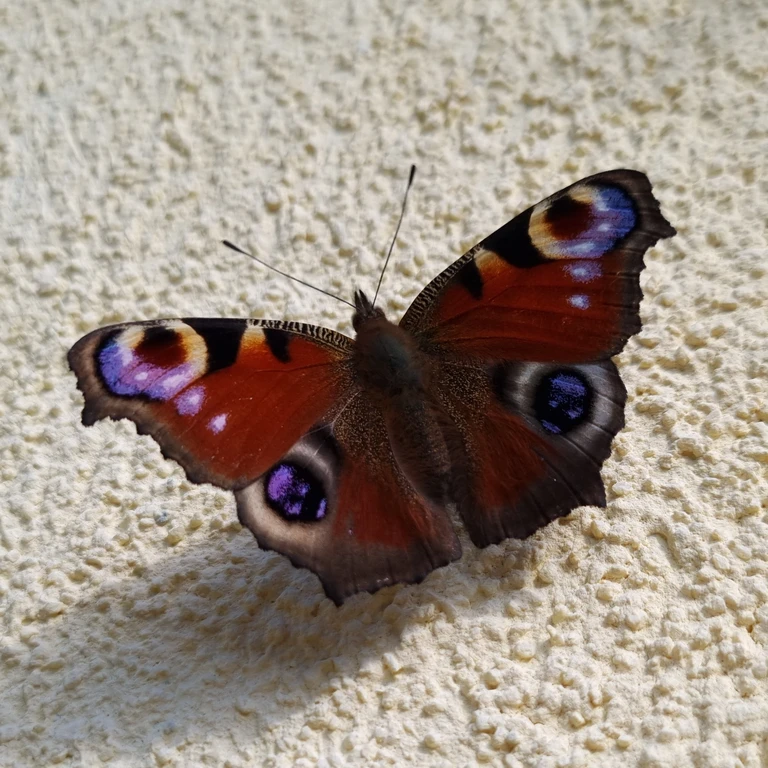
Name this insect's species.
Aglais io
